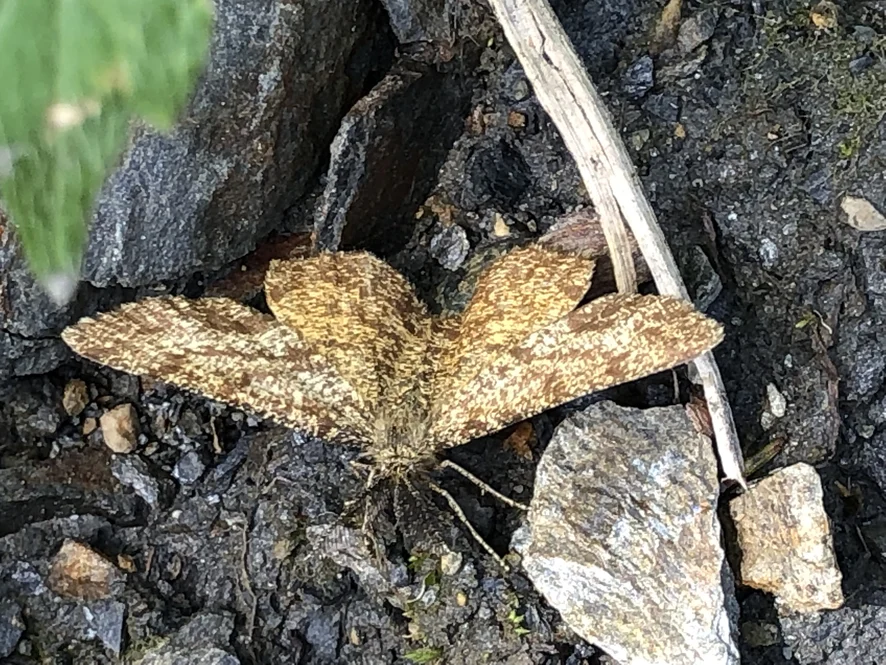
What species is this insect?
Ematurga atomaria
